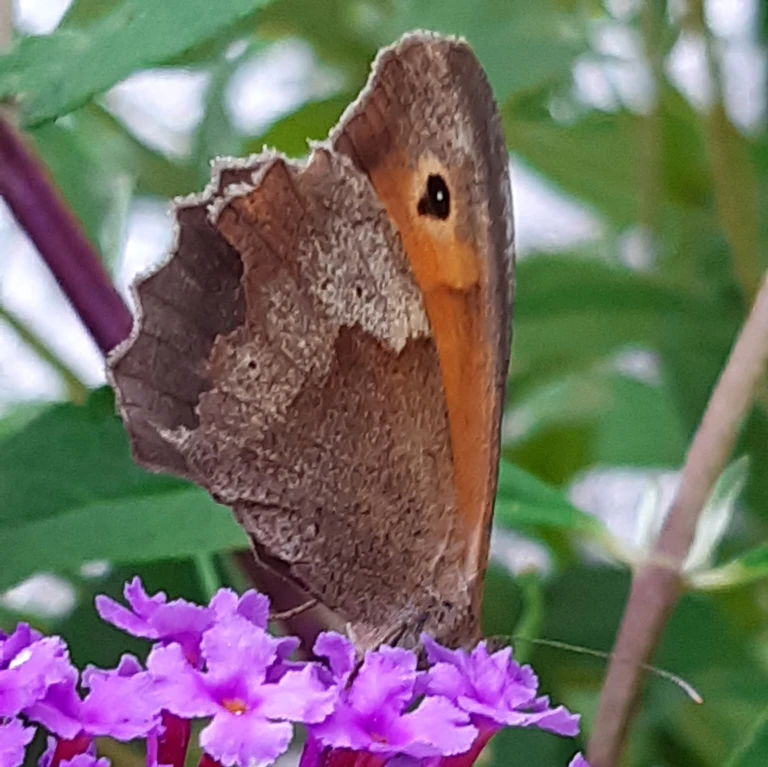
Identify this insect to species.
Maniola jurtina
